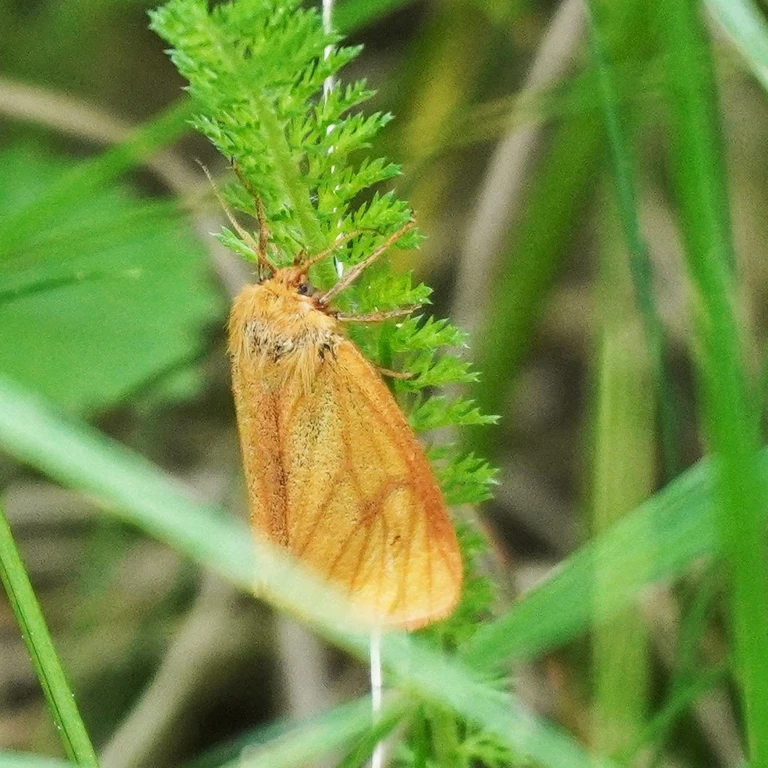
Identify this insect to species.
Diacrisia sannio
